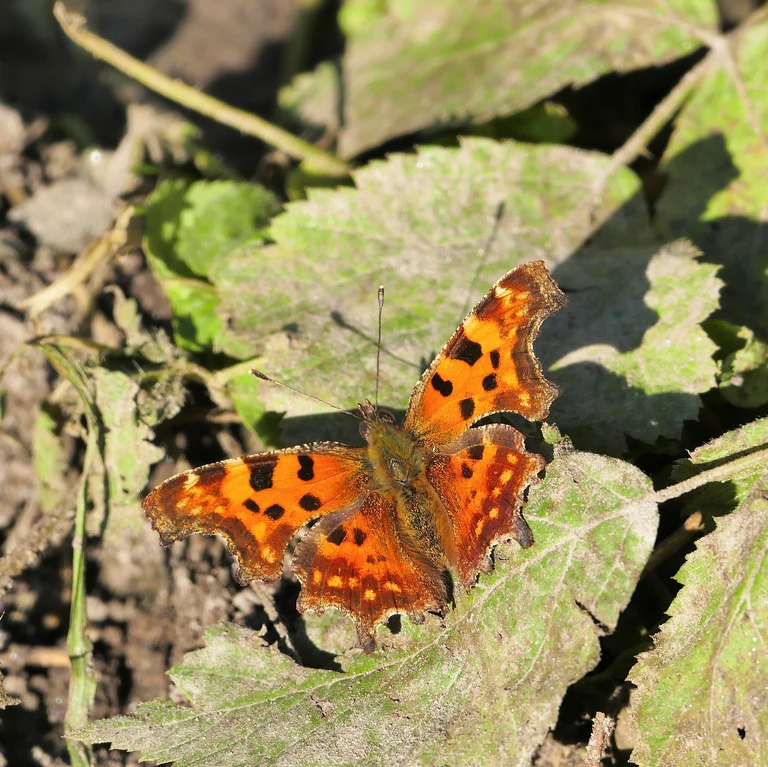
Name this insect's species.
Polygonia c-album
